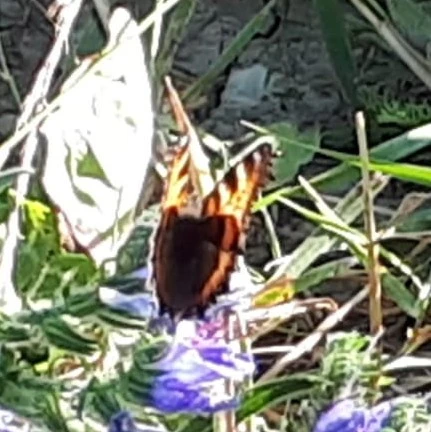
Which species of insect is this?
Aglais urticae
